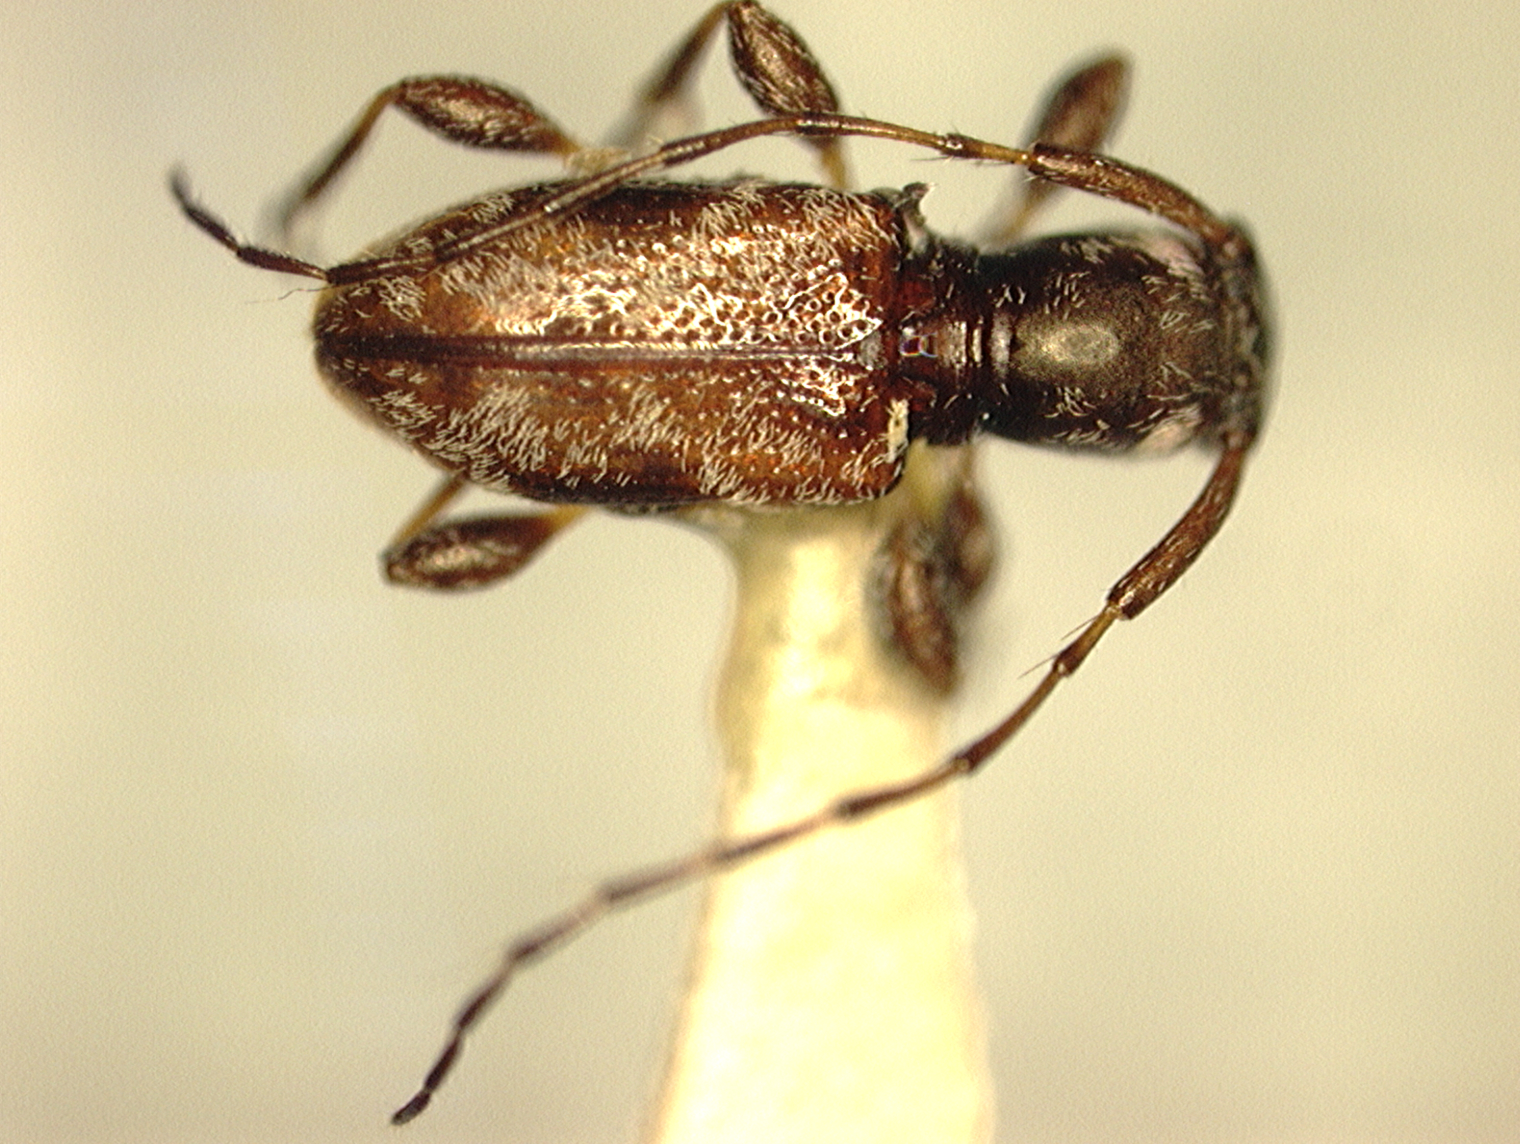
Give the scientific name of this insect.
Decarthria boricua
